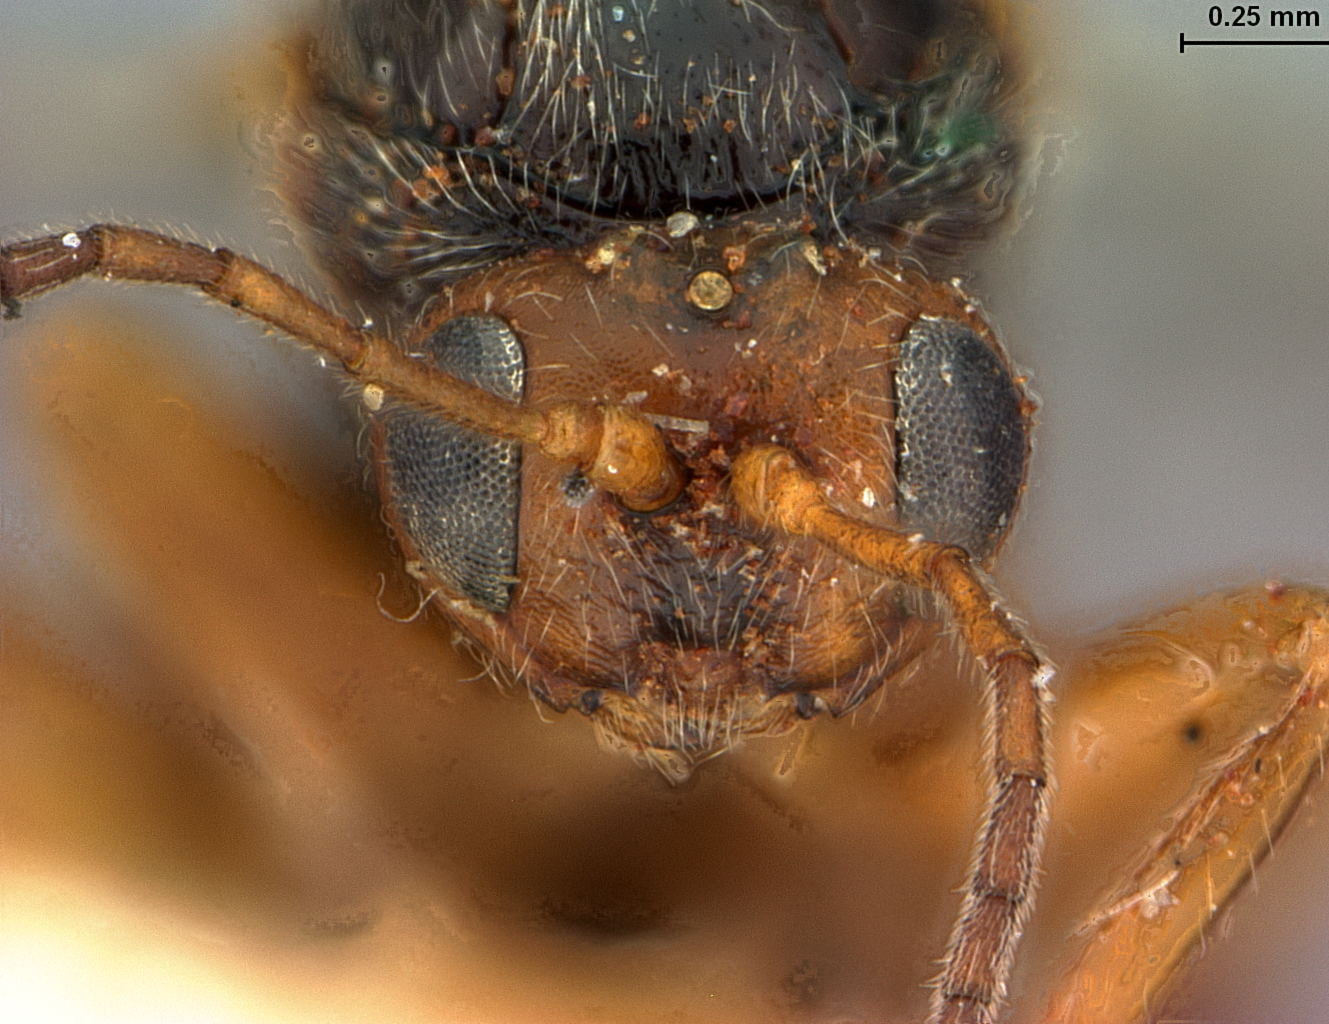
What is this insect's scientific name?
Dryophanta carolina
